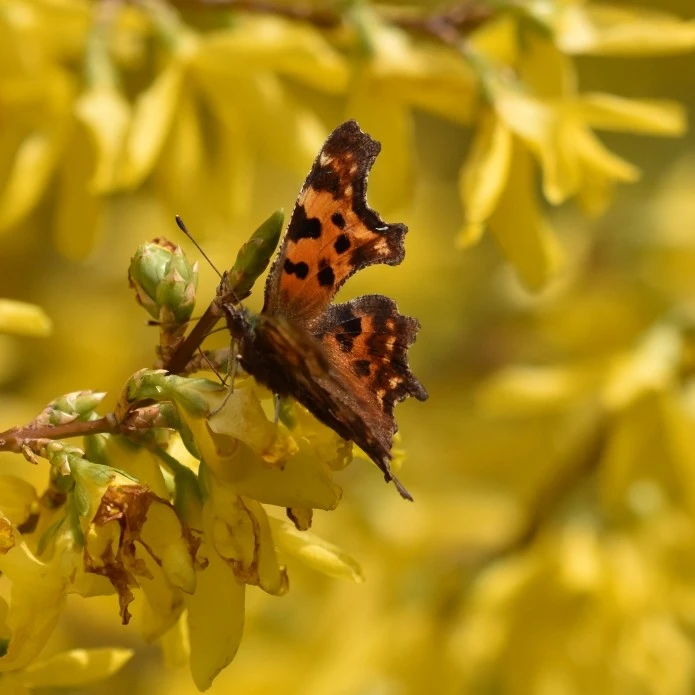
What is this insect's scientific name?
Polygonia c-album
